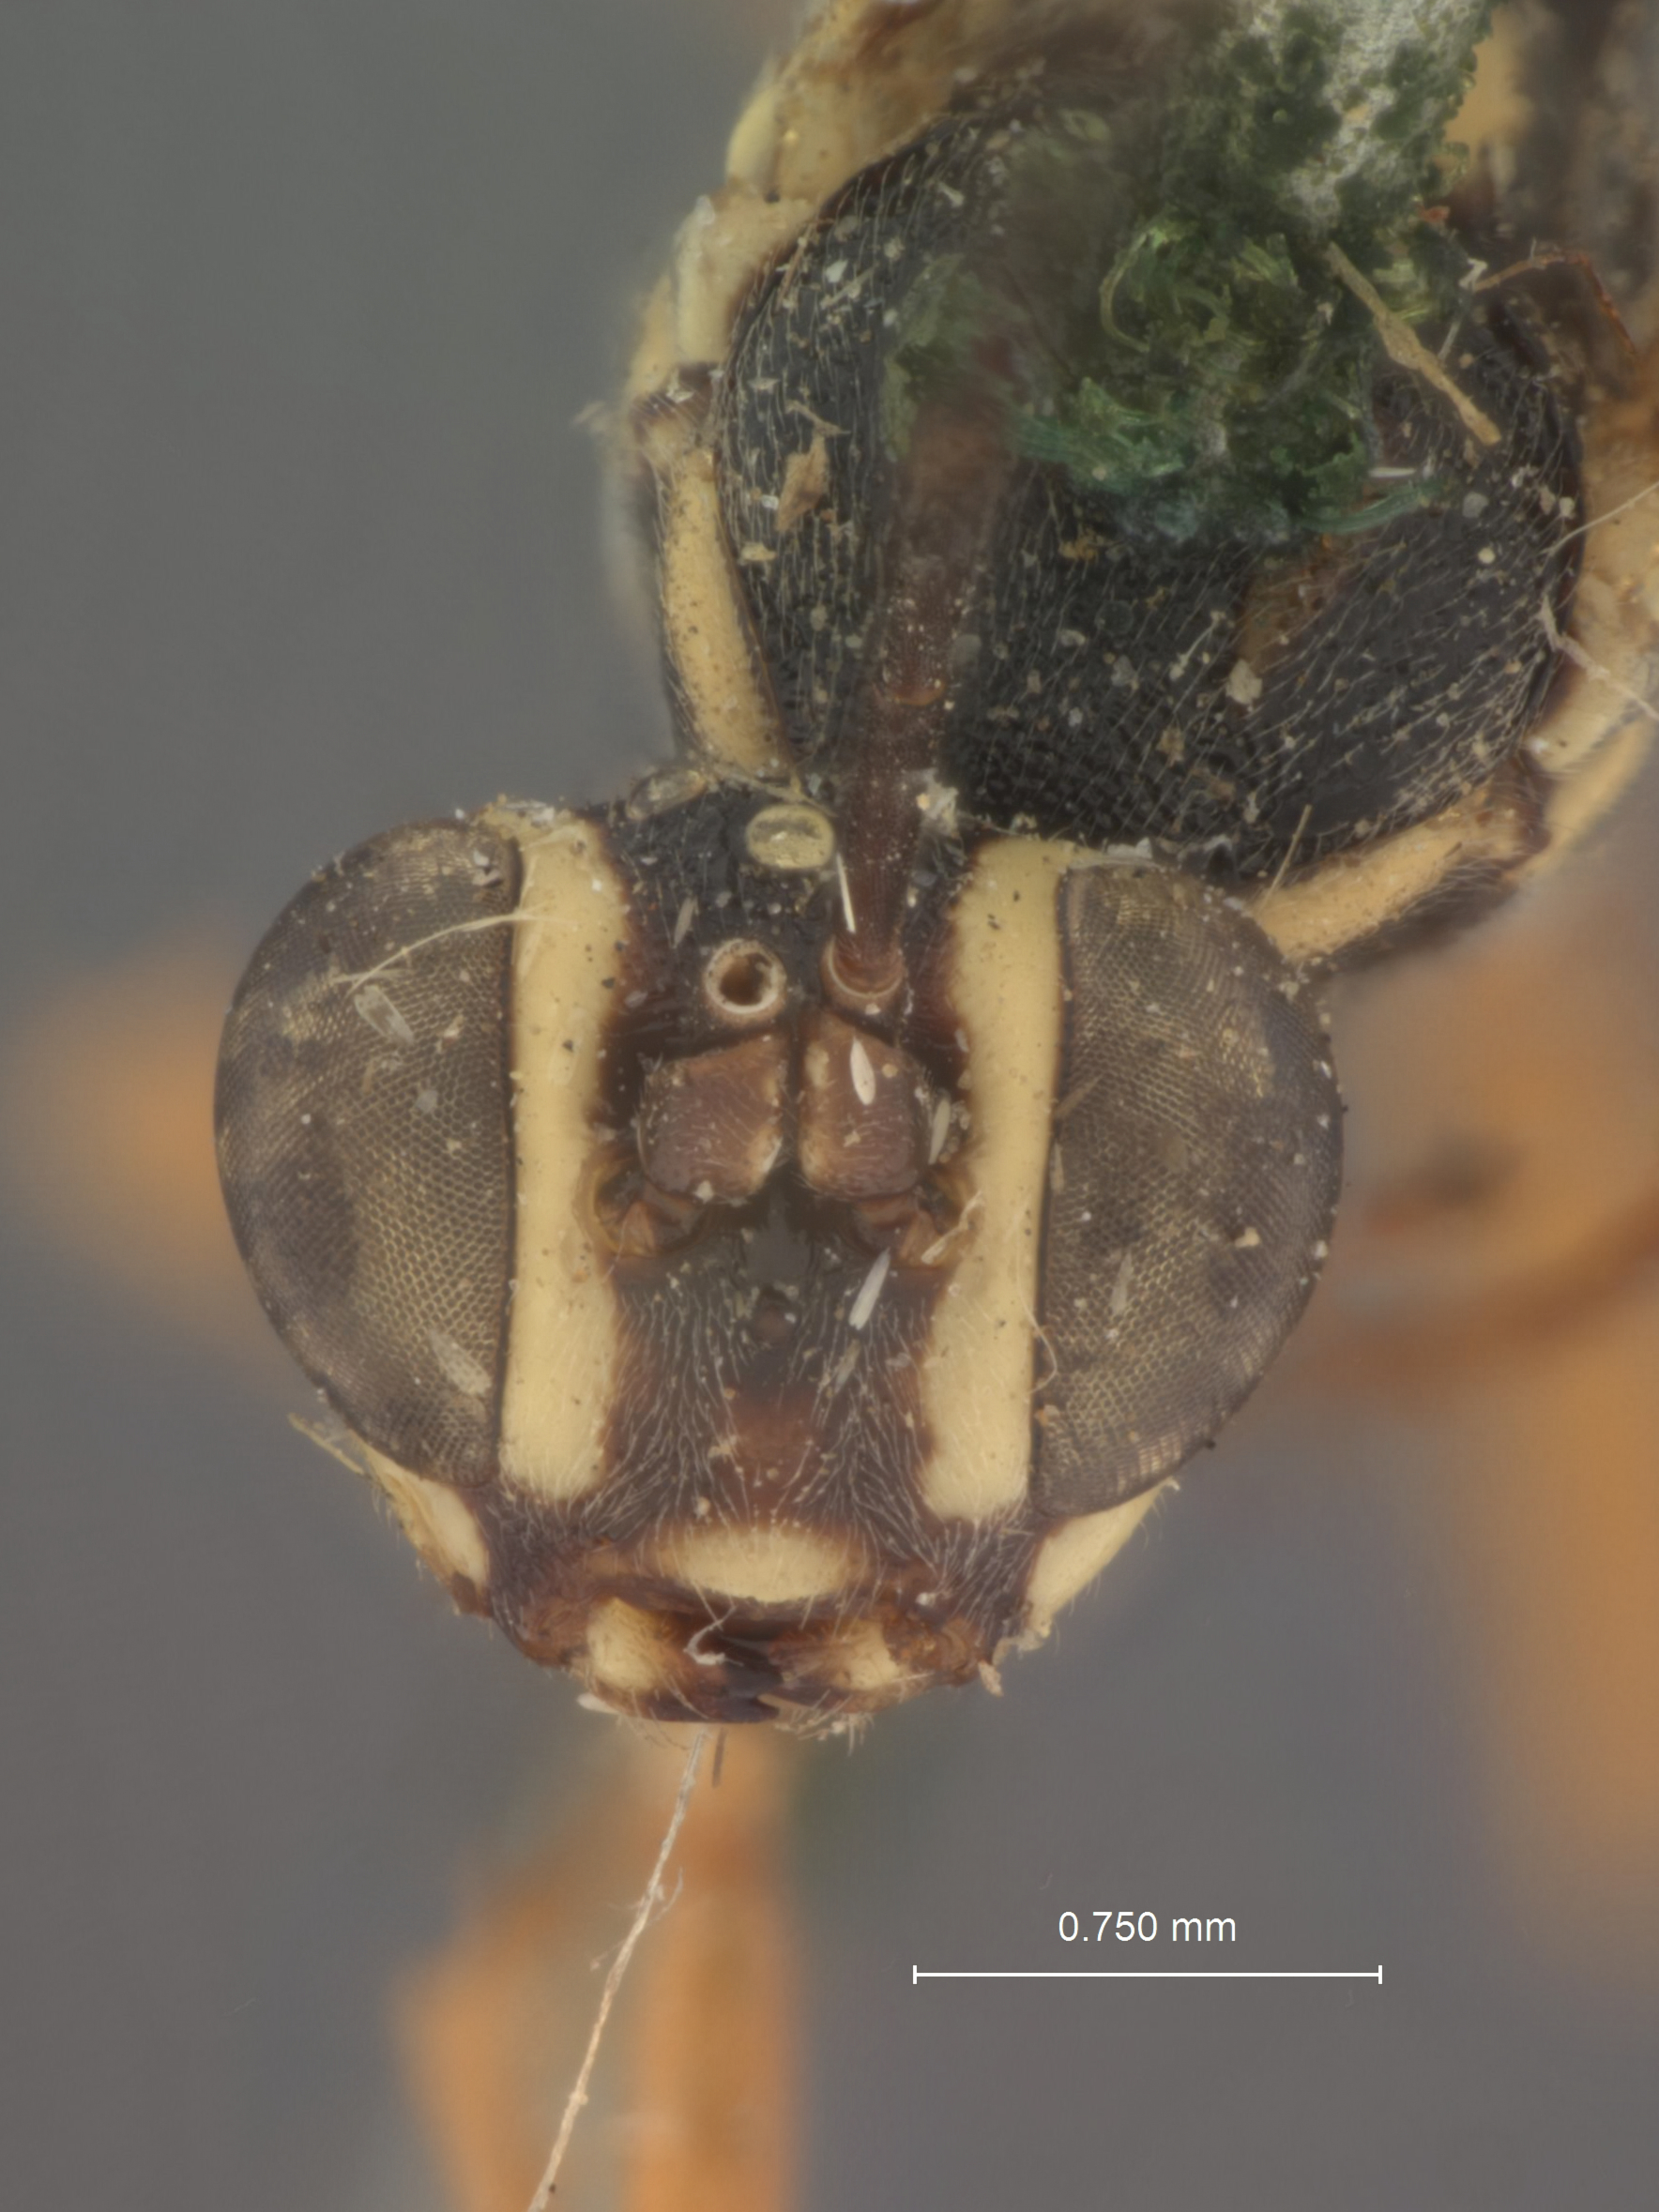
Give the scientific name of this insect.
Chromocryptus albopictus
